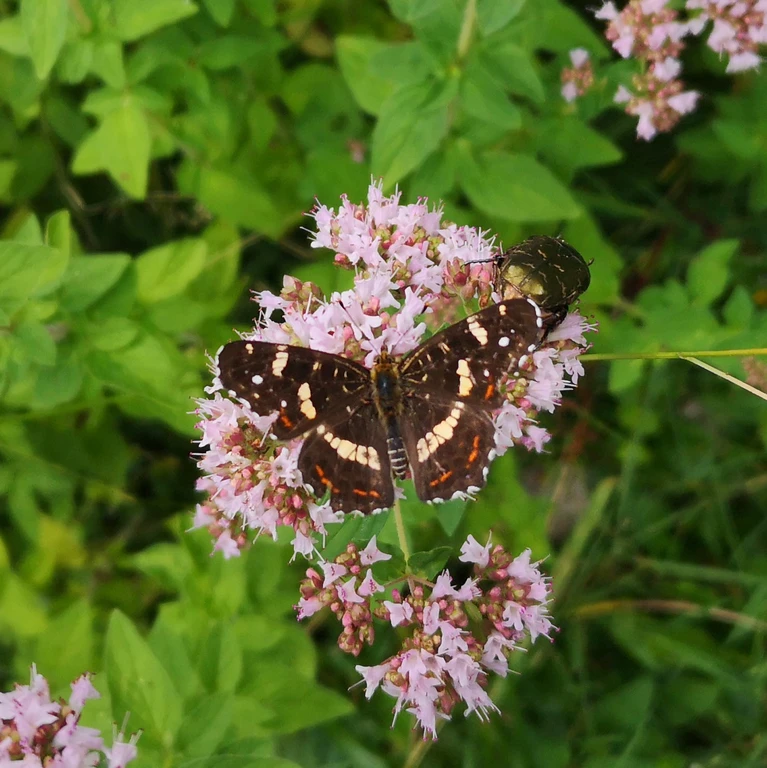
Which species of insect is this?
Araschnia levana
